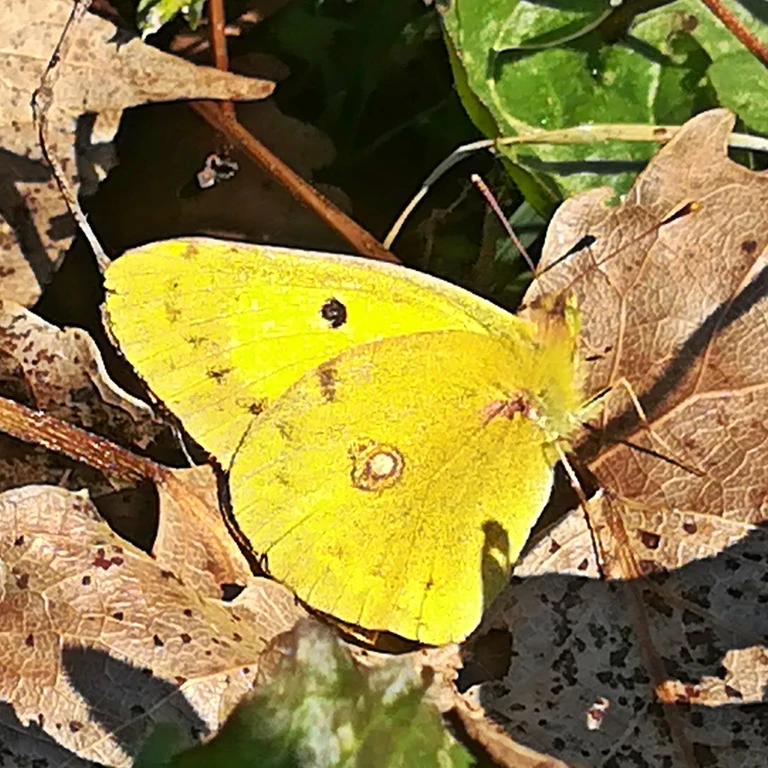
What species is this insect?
Colias croceus
